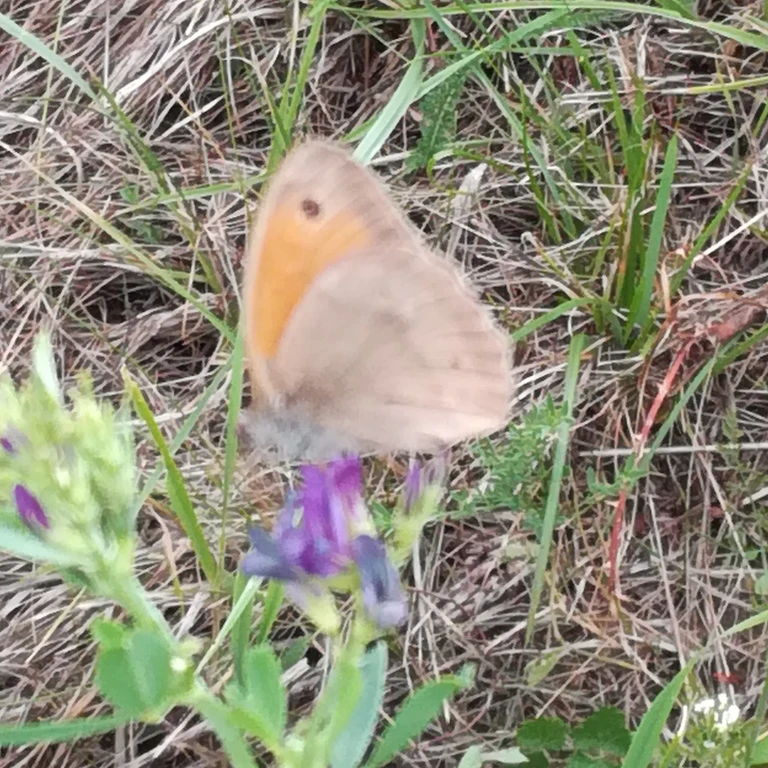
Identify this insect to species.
Maniola jurtina
